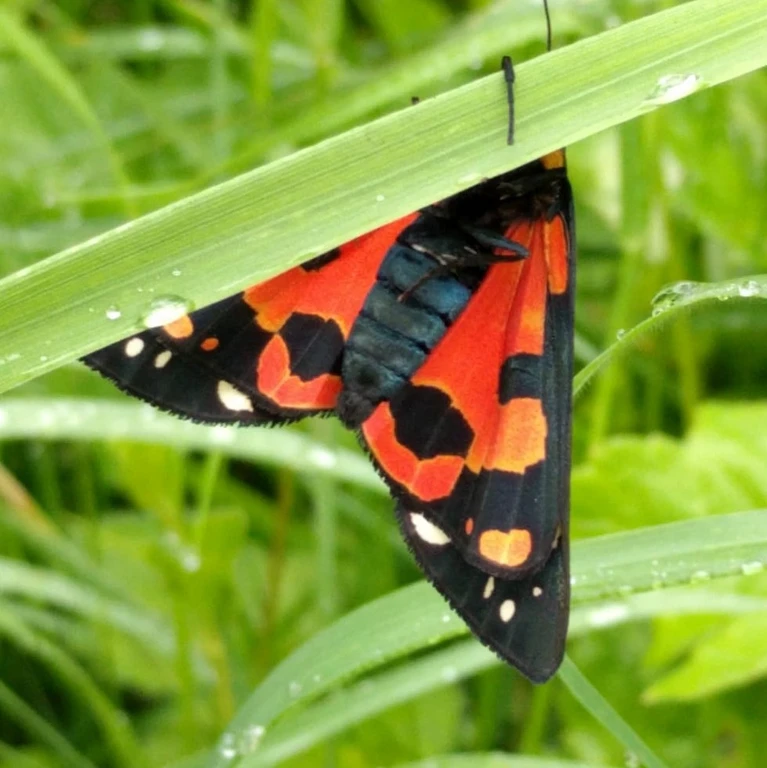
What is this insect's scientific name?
Callimorpha dominula
